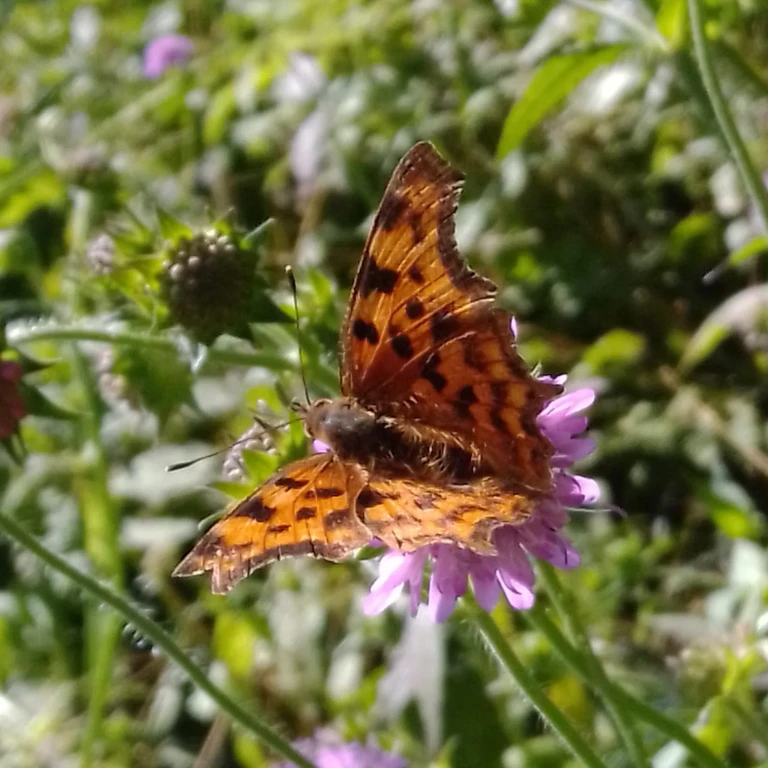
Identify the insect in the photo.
Polygonia c-album
